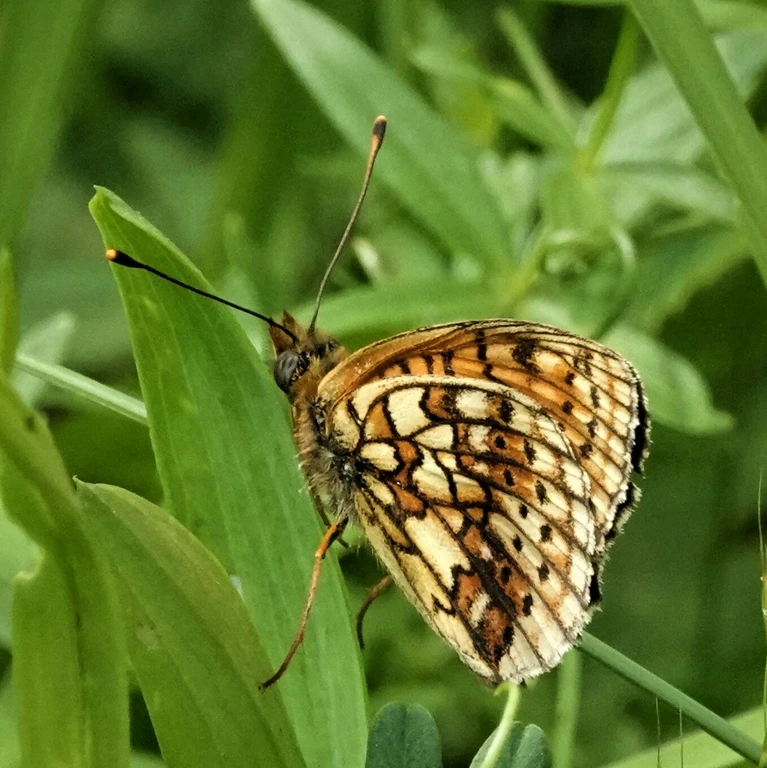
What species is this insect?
Brenthis hecate
